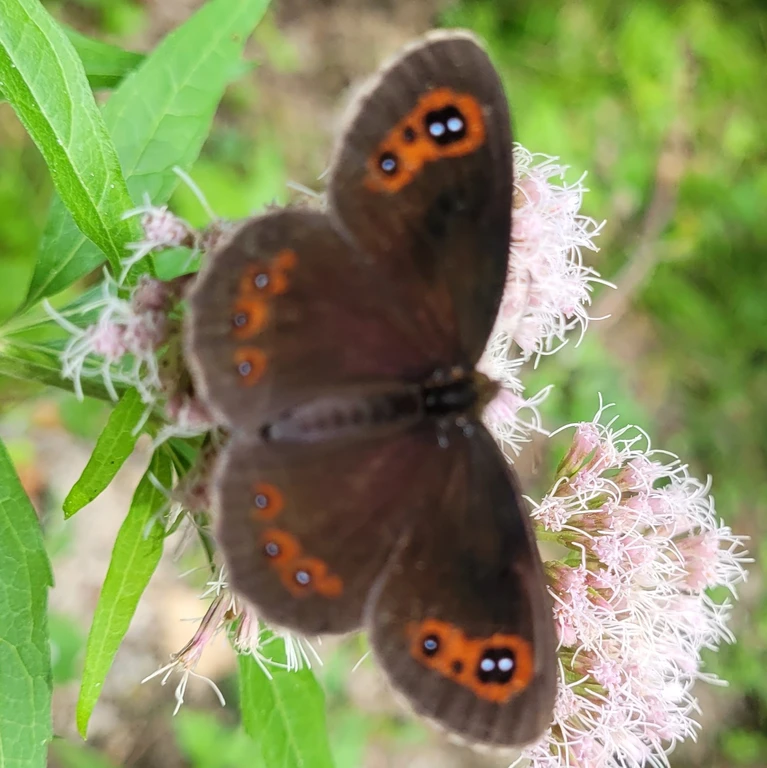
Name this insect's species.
Erebia aethiops
